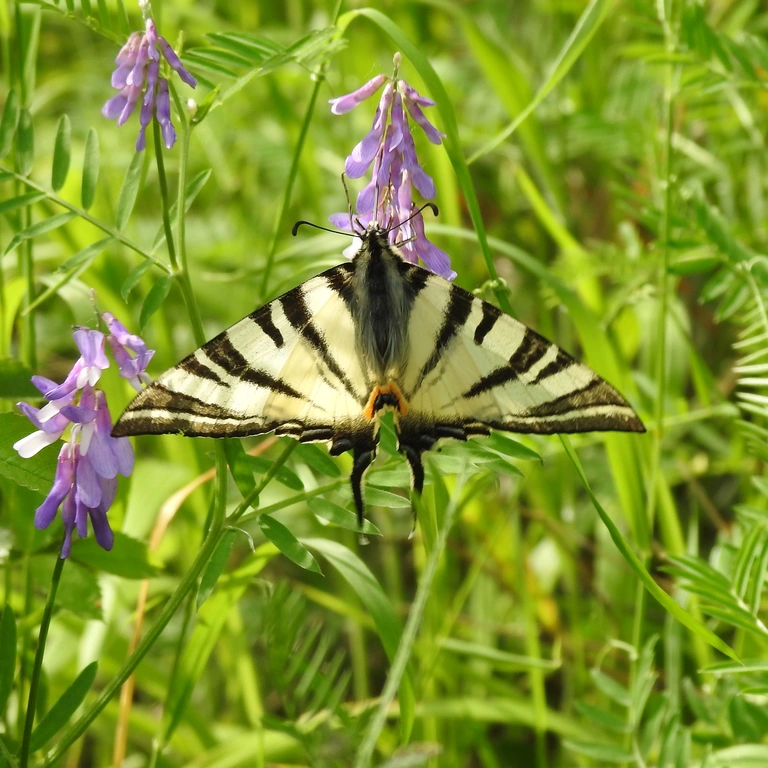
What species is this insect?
Iphiclides podalirius
